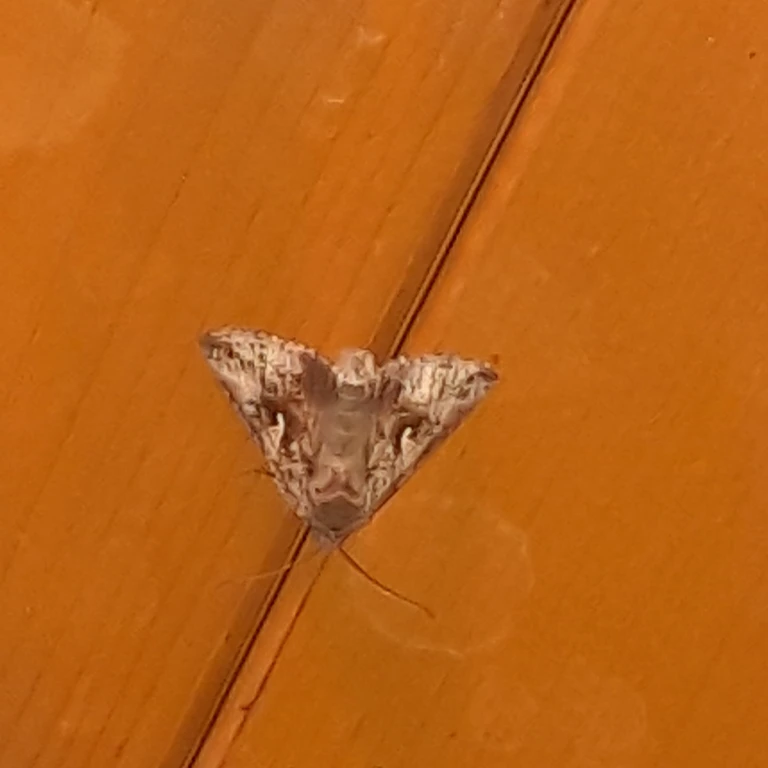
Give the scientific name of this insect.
Autographa gamma
